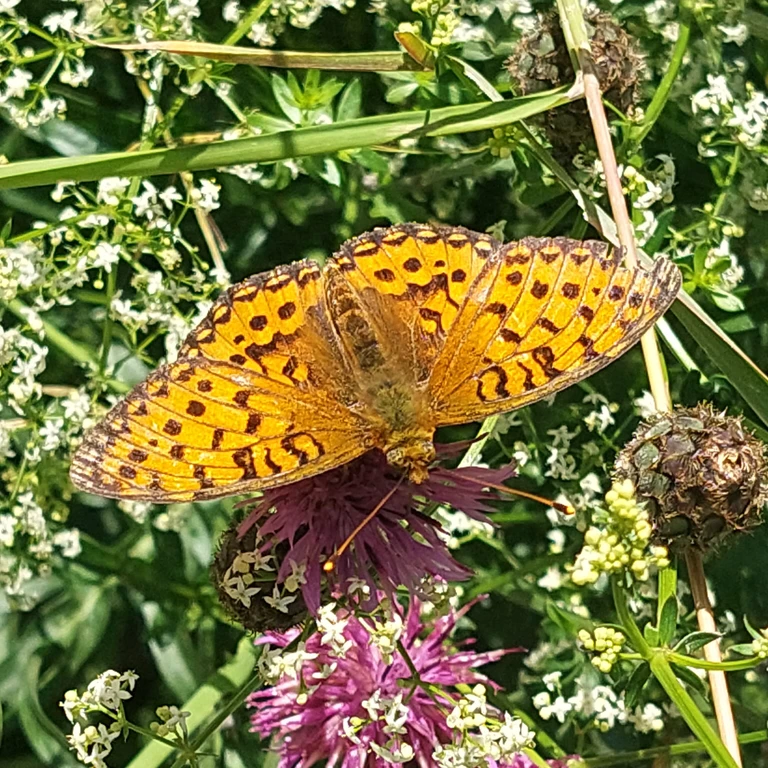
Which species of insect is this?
Speyeria aglaja
